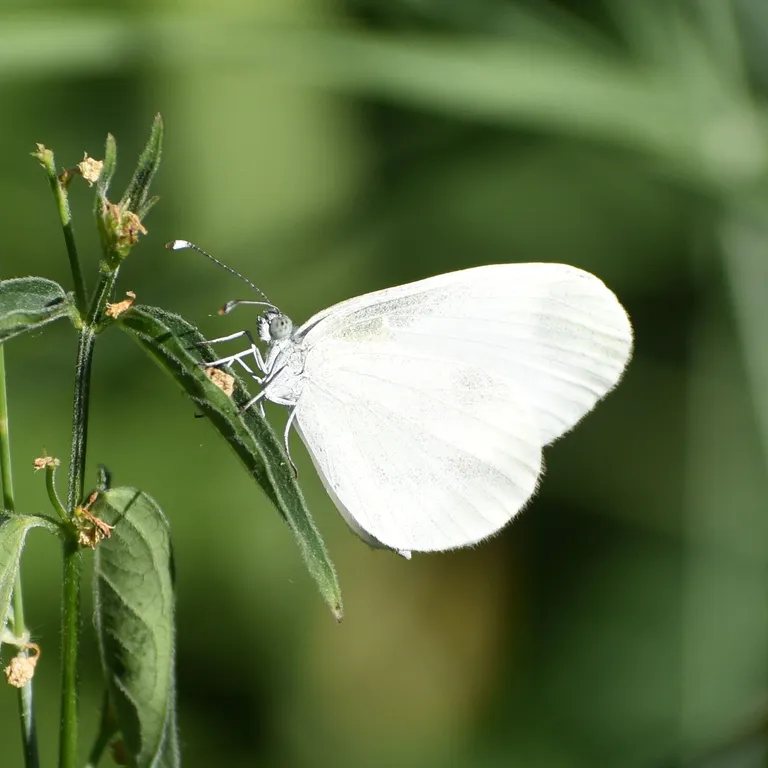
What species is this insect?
Leptidea sinapis/juvernica
